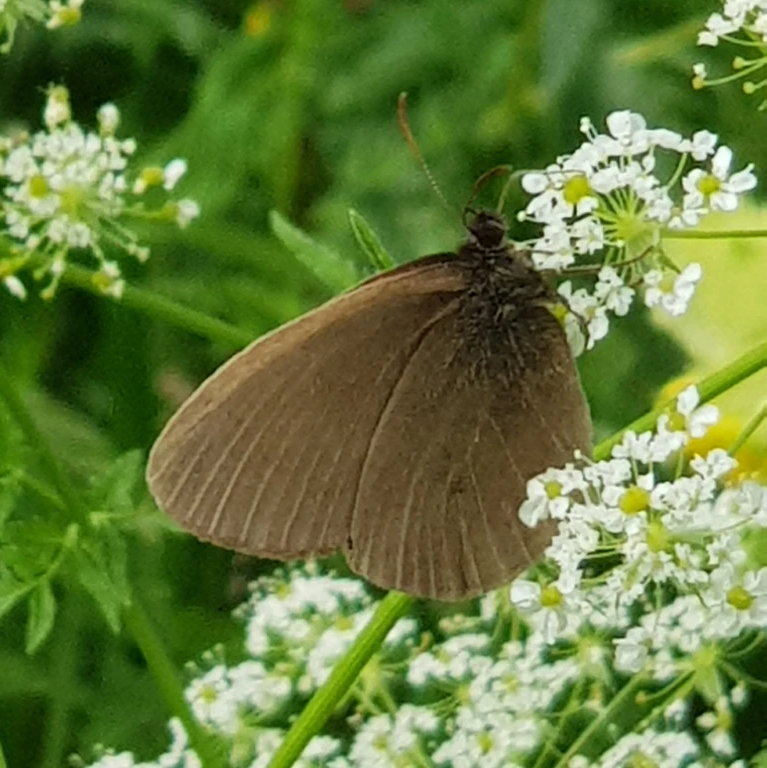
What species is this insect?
Aphantopus hyperantus
